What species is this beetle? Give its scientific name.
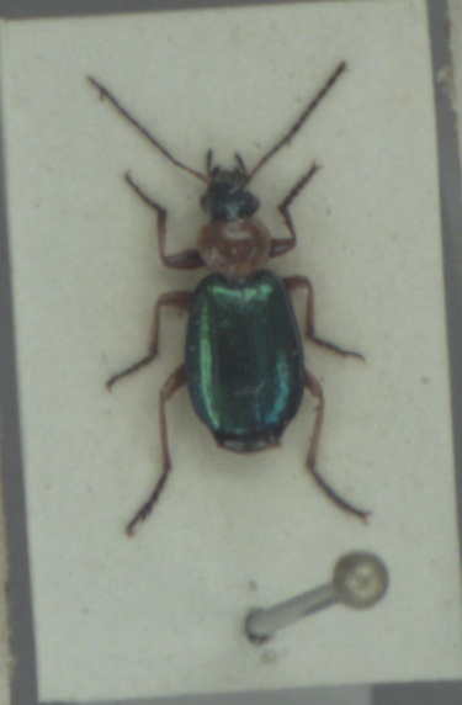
Lebia chlorocephala
